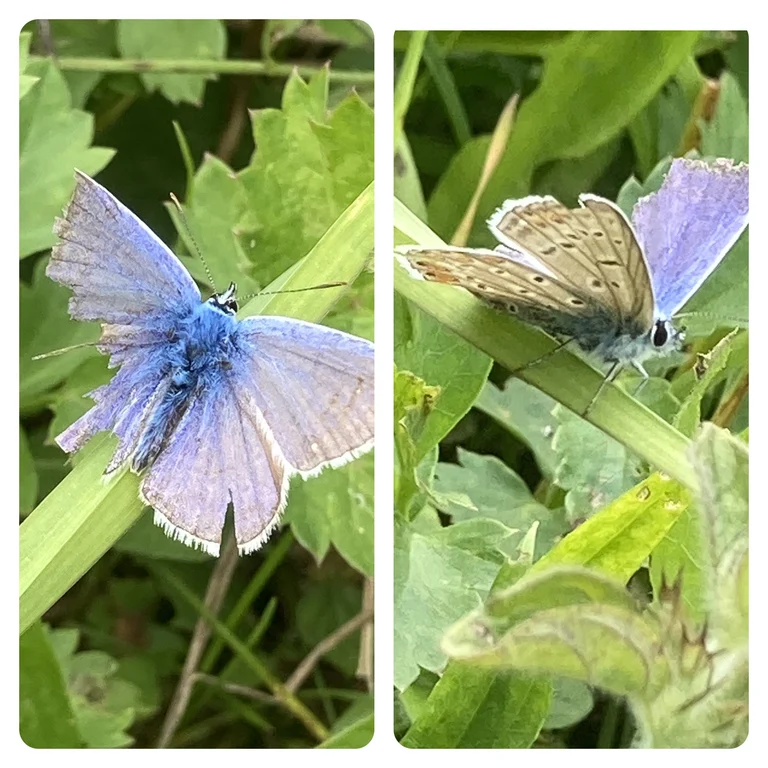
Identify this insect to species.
Polyommatus icarus
